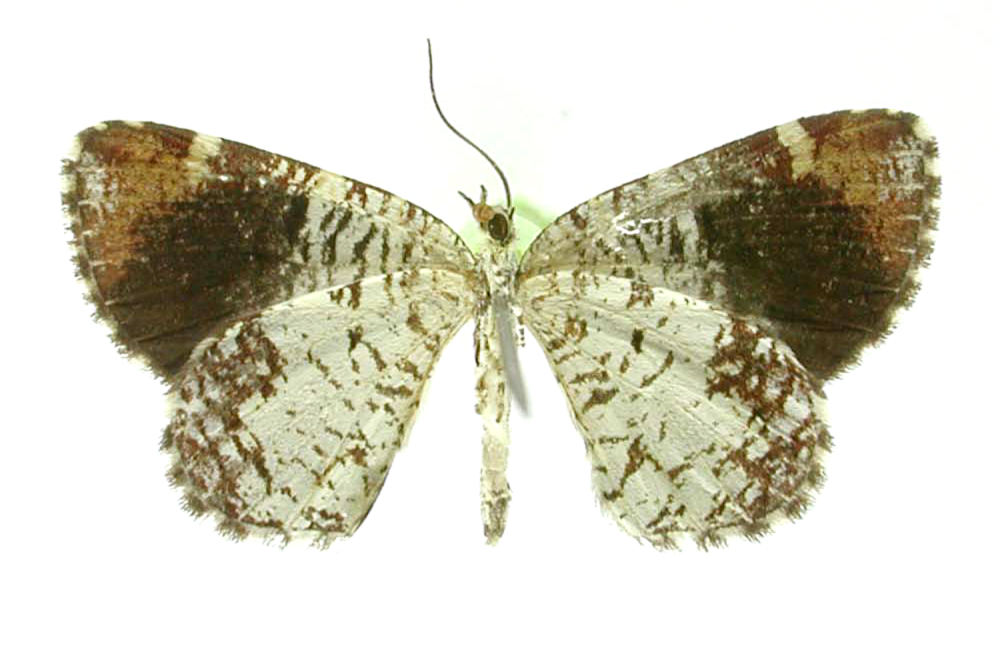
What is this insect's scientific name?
Heterusia coerulescens
